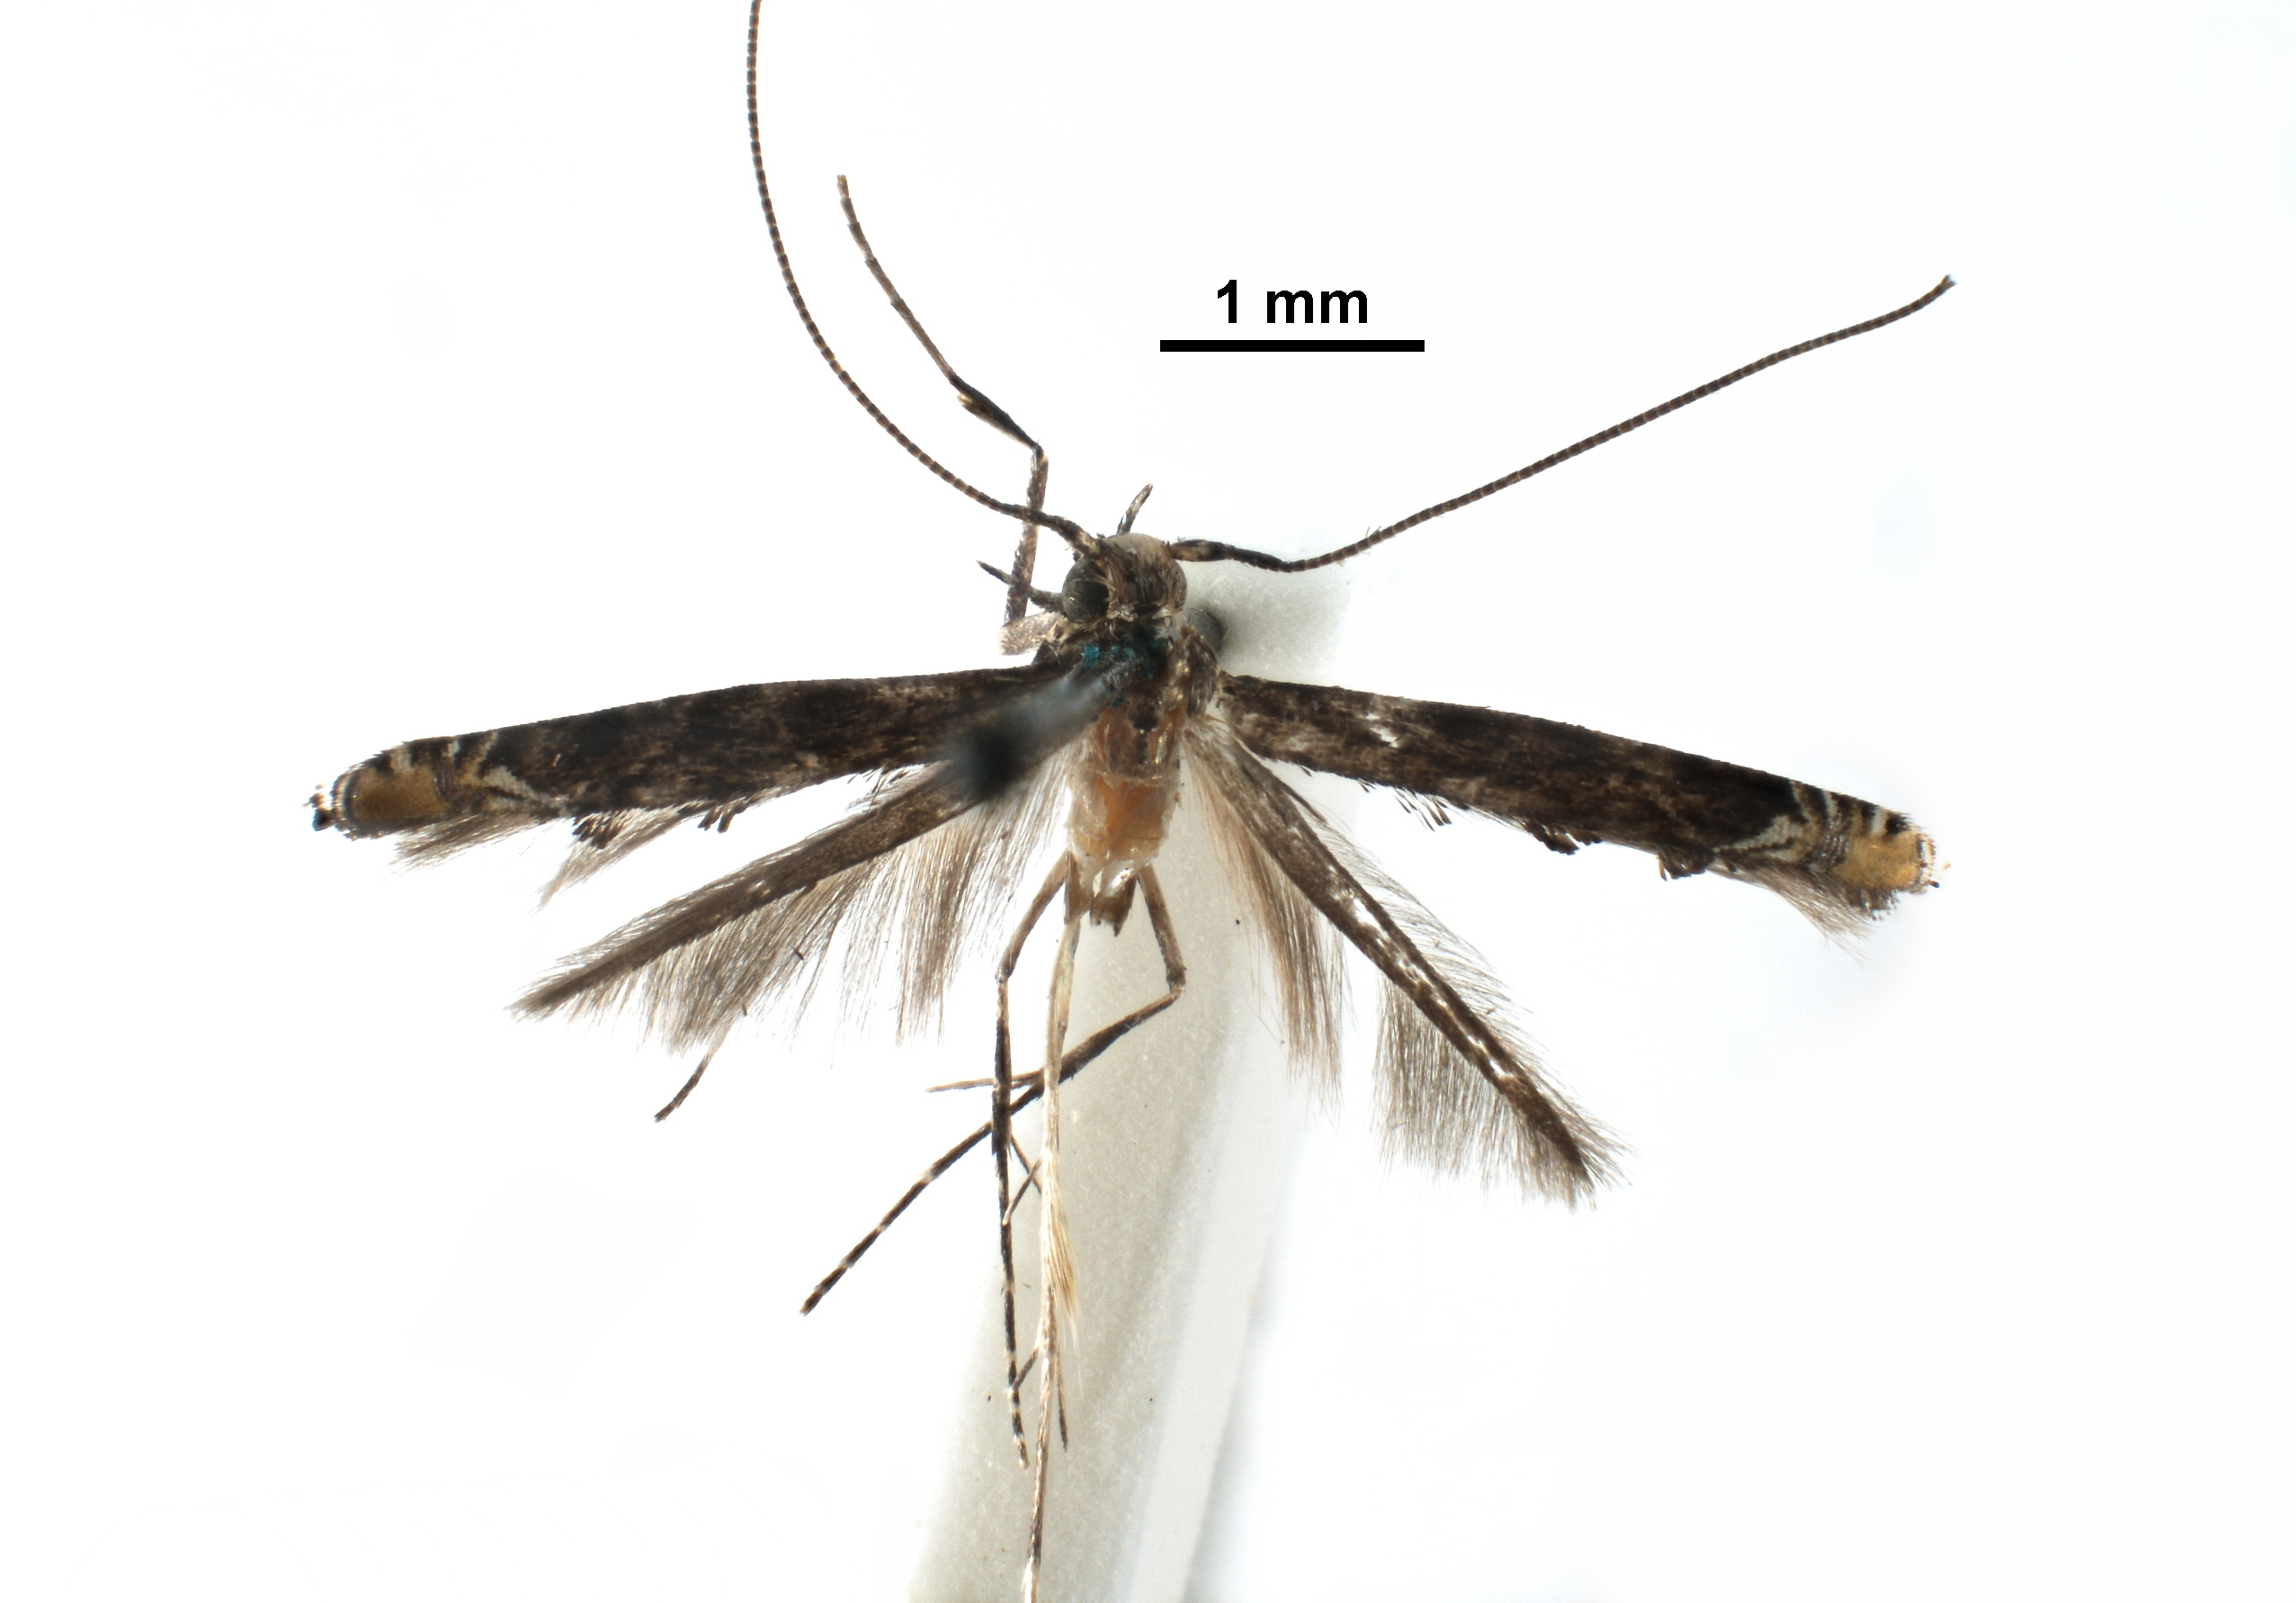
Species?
Acrocercops attenuatum
